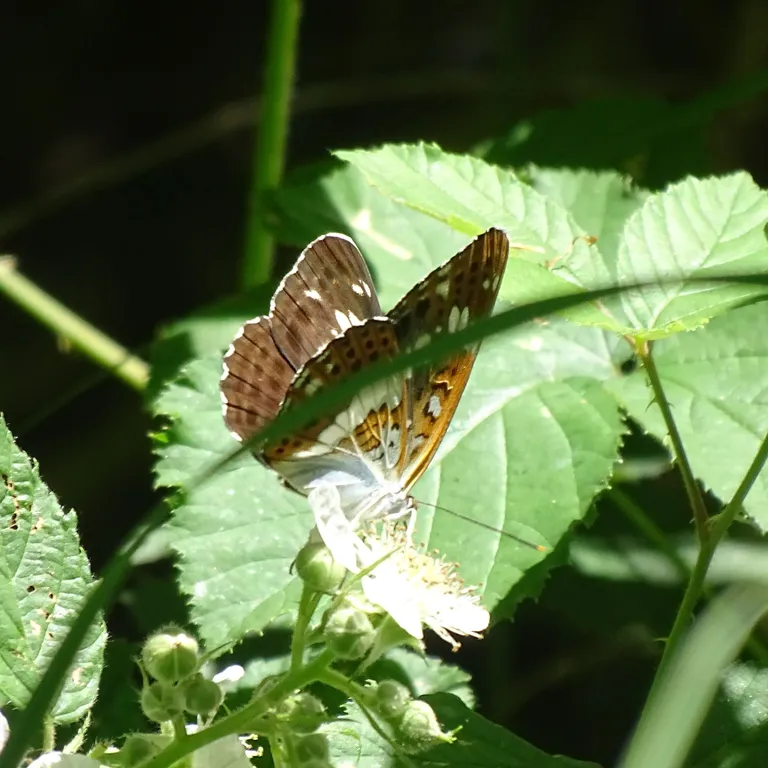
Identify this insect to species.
Limenitis camilla (also Ladoga camilla)
